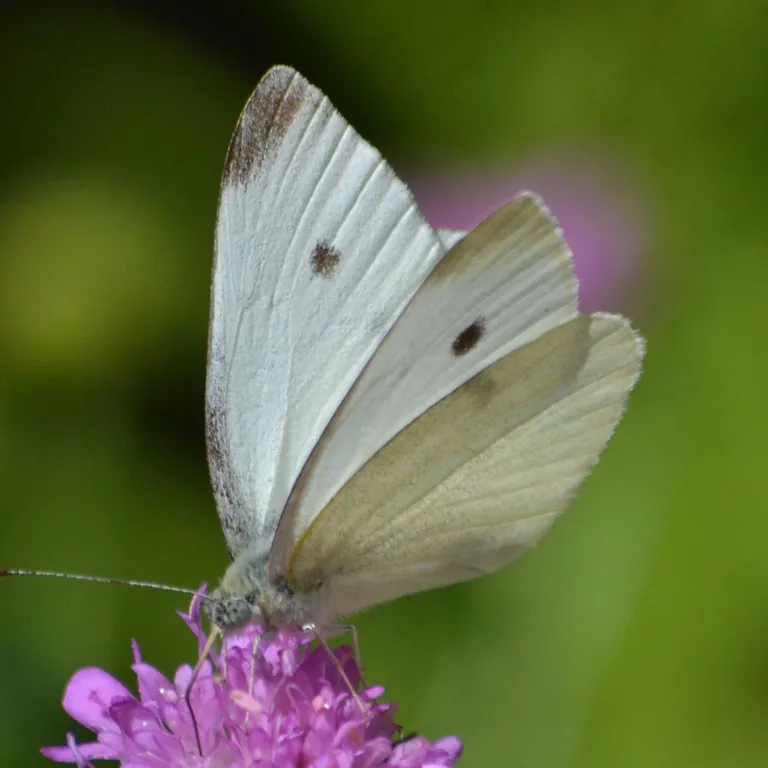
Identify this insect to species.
Pieris rapae
